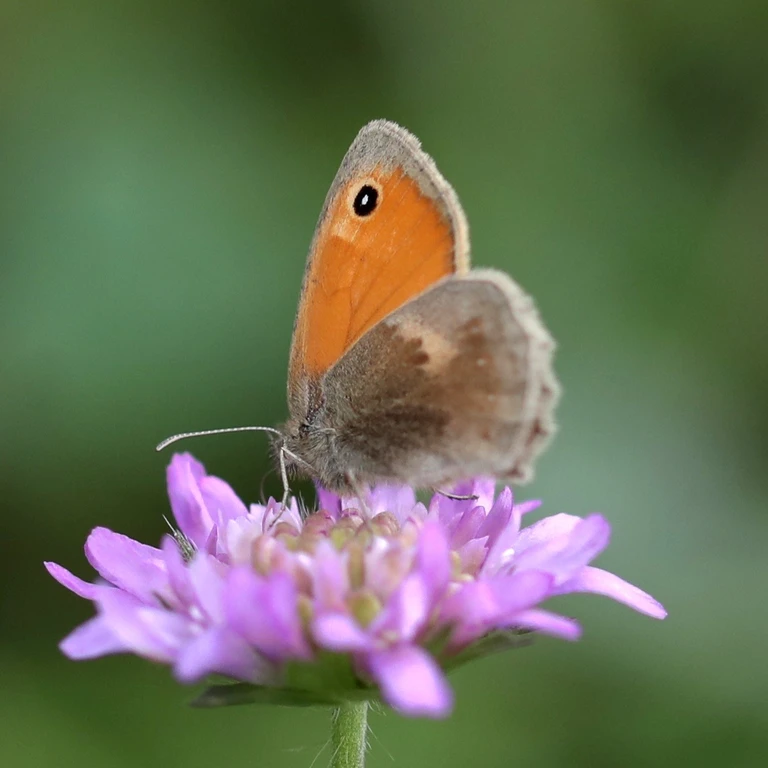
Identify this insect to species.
Coenonympha pamphilus
